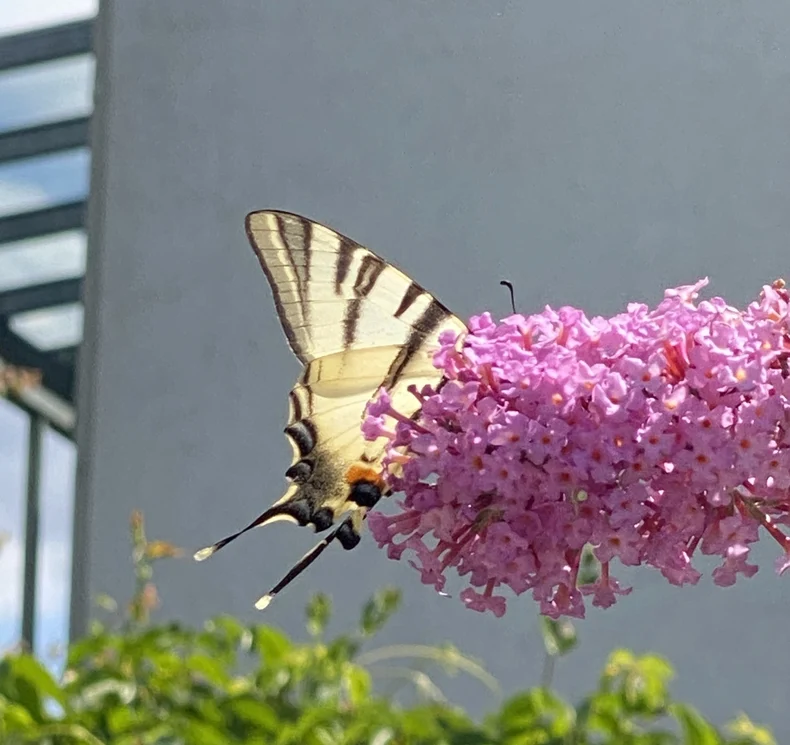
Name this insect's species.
Iphiclides podalirius
